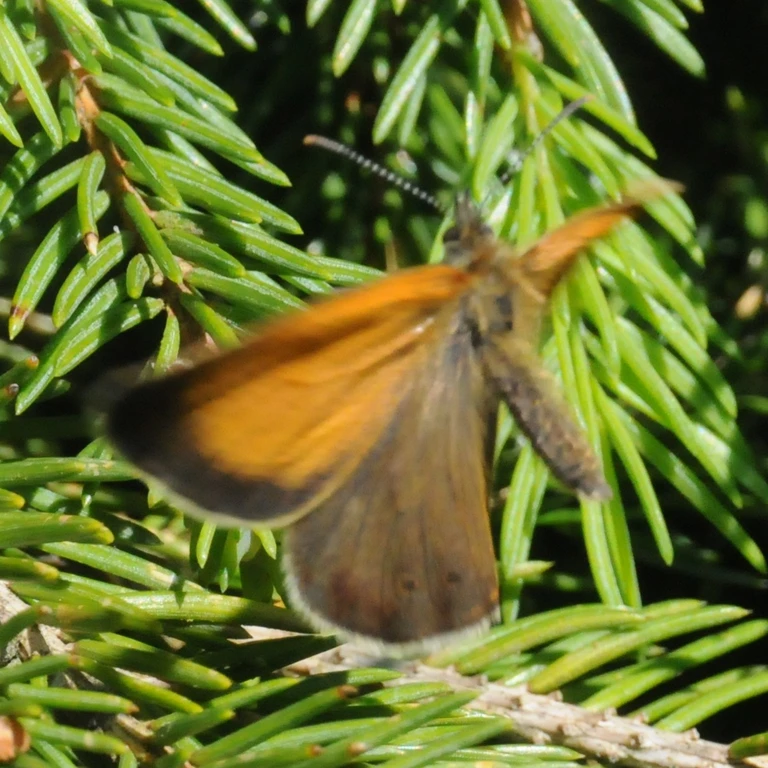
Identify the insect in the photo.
Coenonympha arcania
